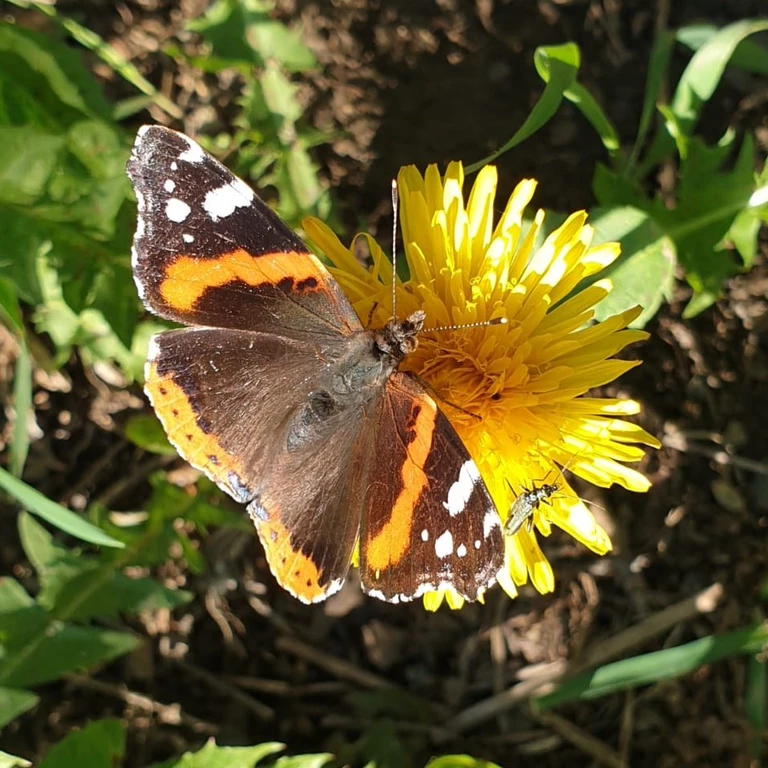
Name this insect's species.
Vanessa atalanta
